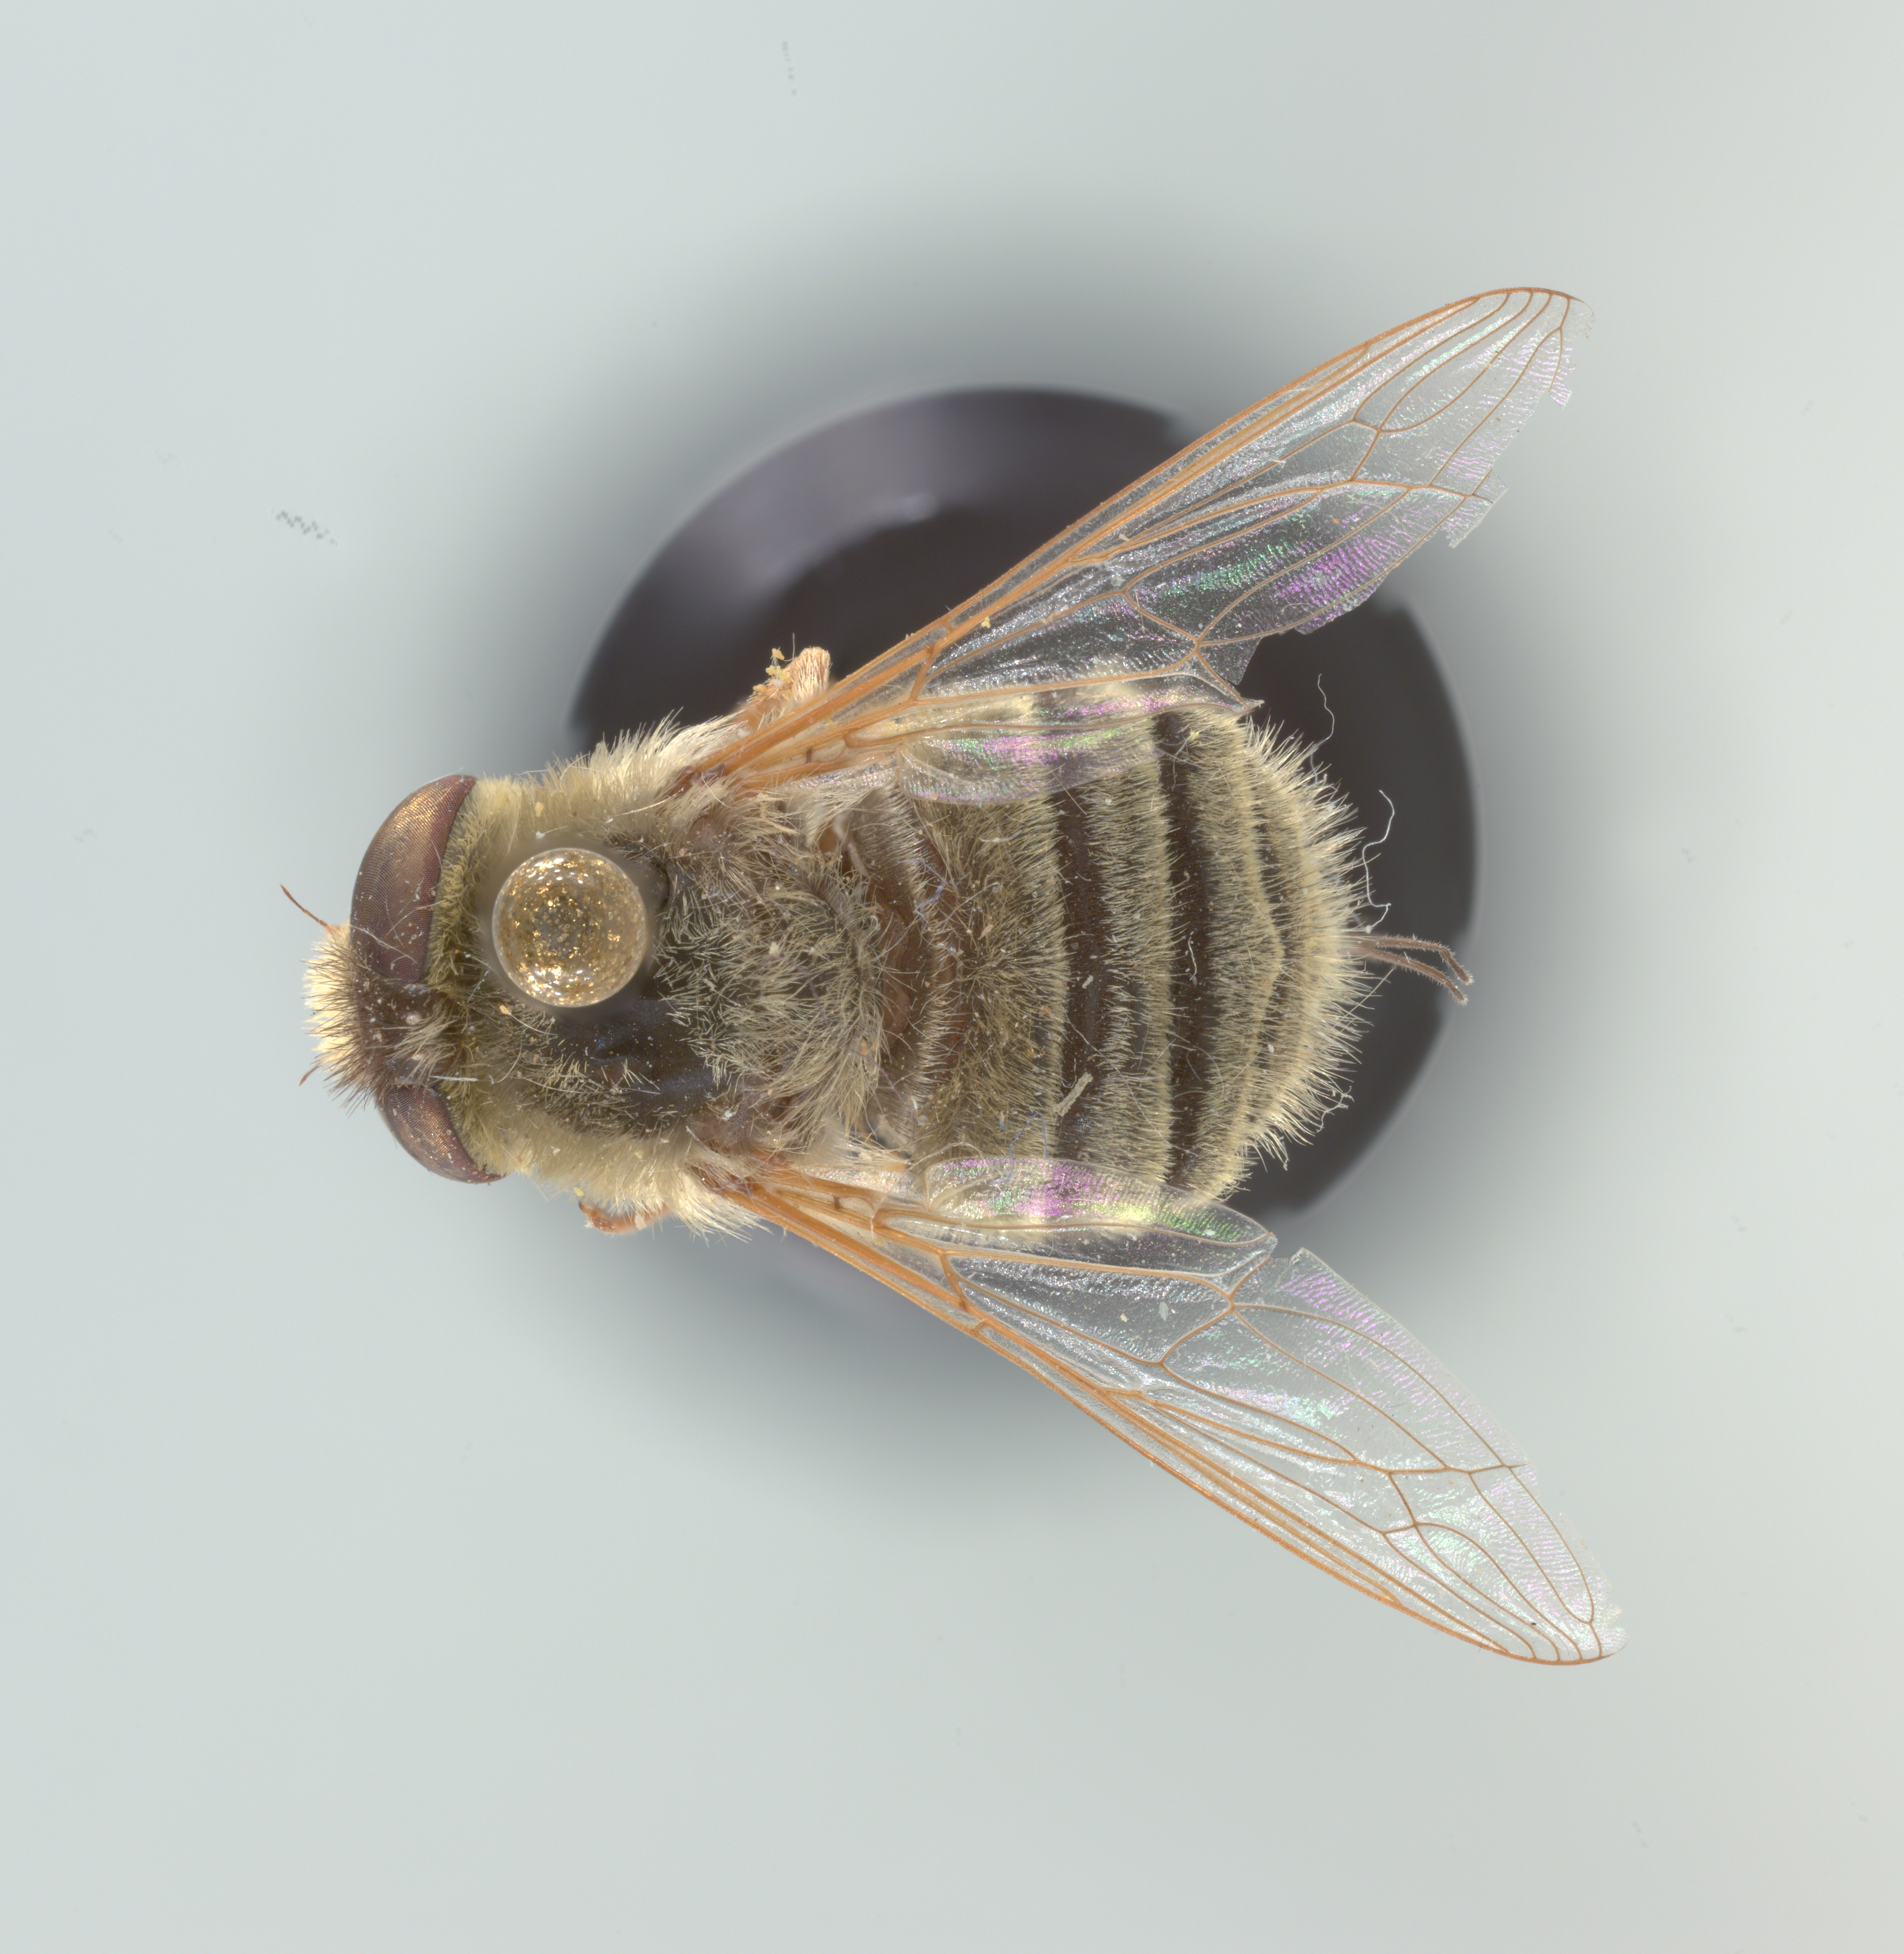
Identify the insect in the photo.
Neorhynchocephalus sackenii
